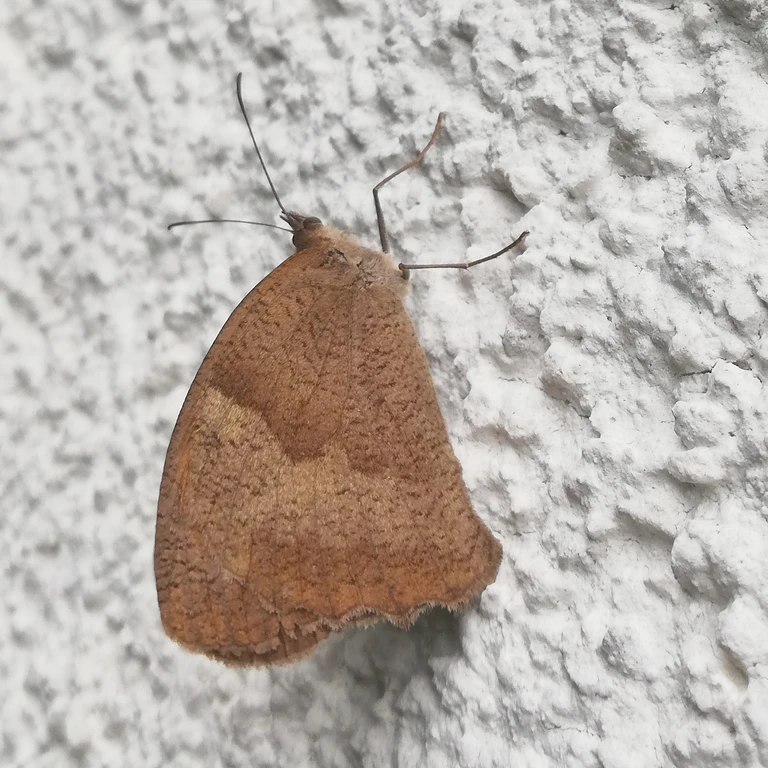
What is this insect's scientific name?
Maniola jurtina
